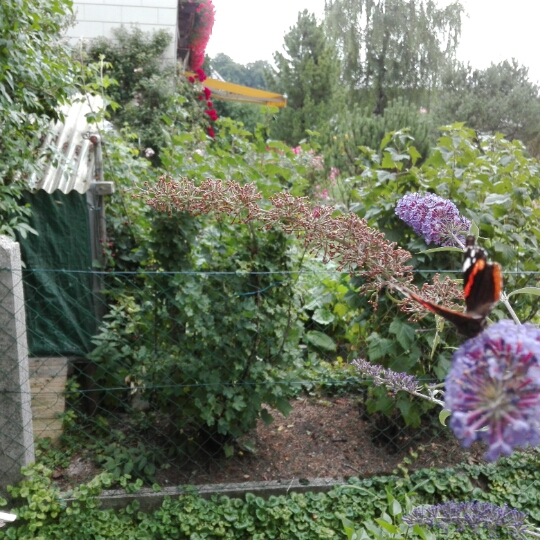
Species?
Vanessa atalanta
